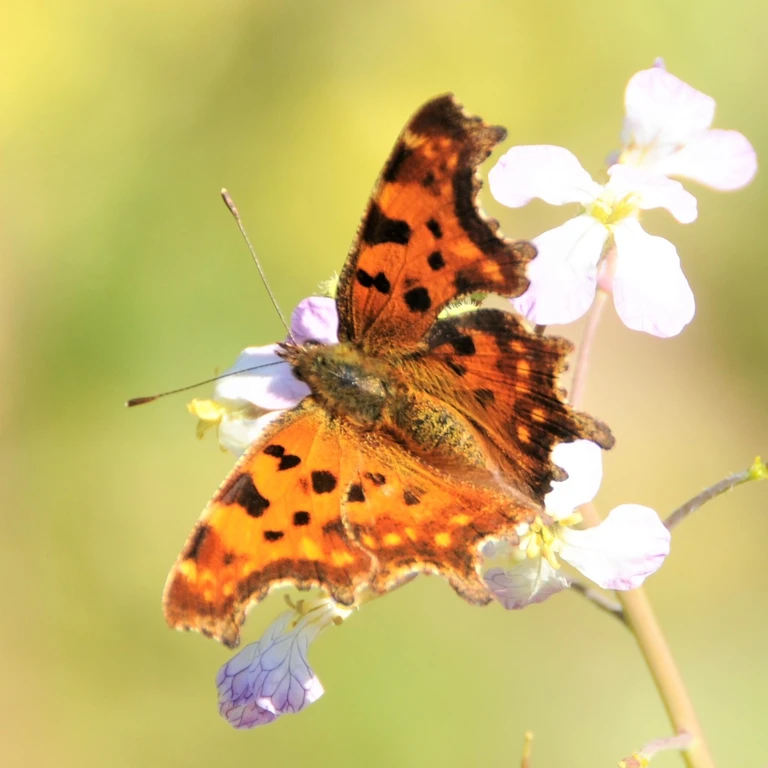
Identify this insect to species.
Polygonia c-album
